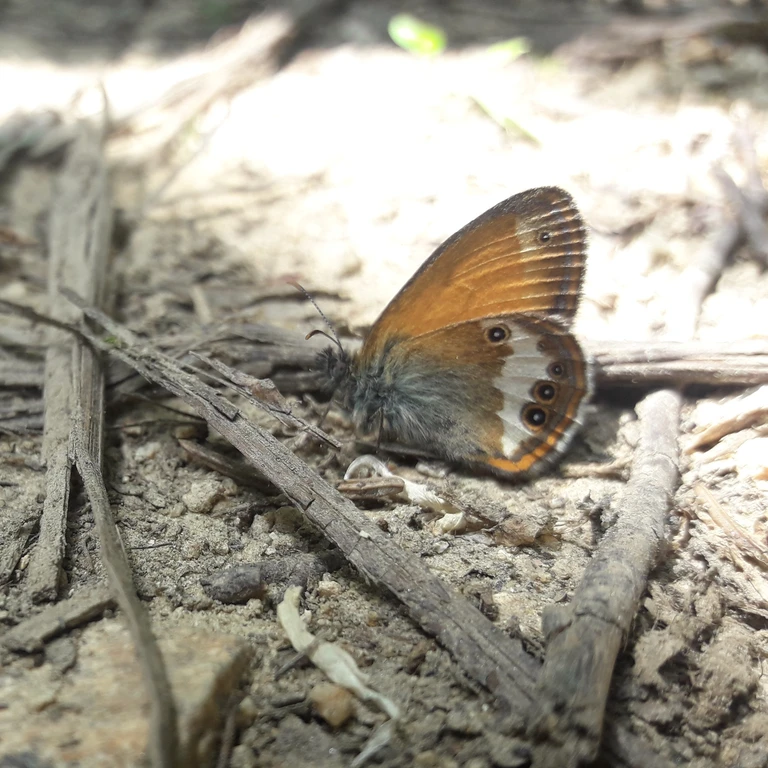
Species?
Coenonympha arcania
